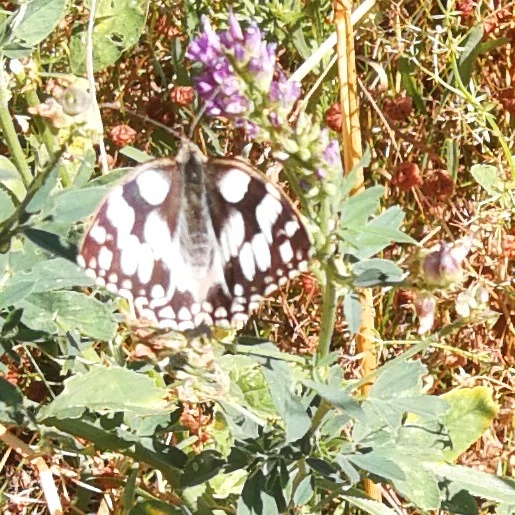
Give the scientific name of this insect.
Melanargia galathea
